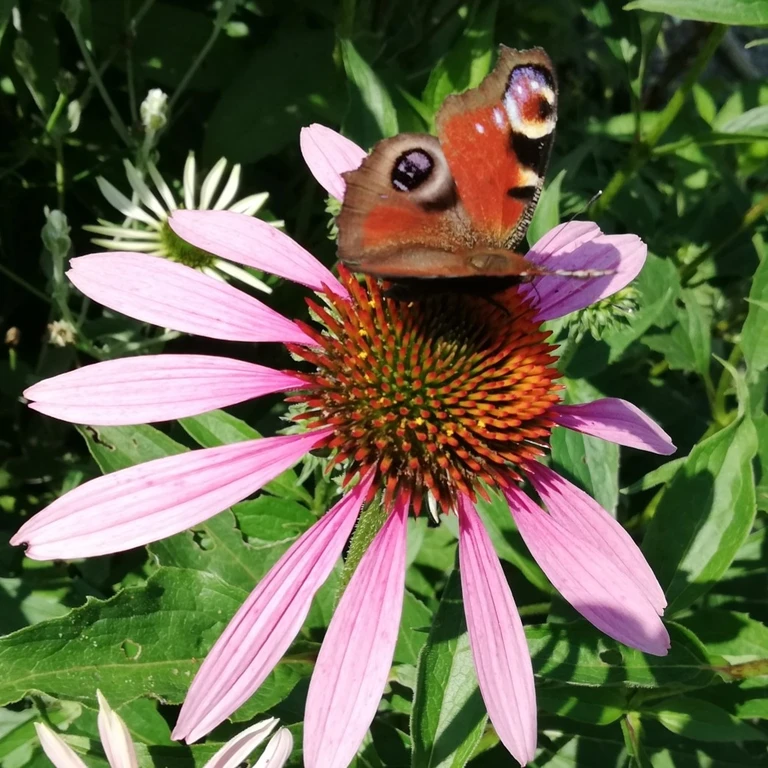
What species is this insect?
Aglais io
